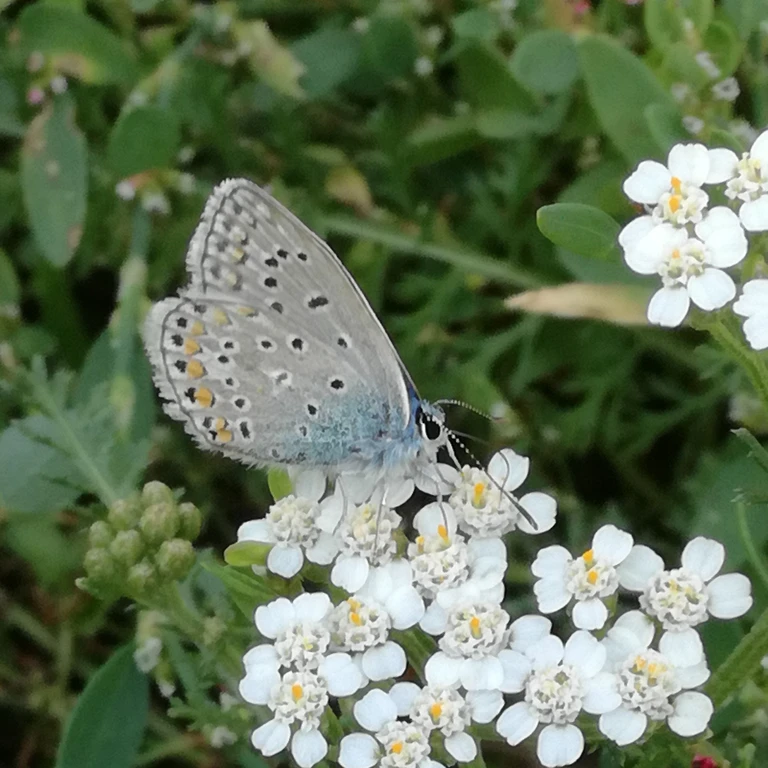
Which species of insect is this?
Polyommatus icarus
